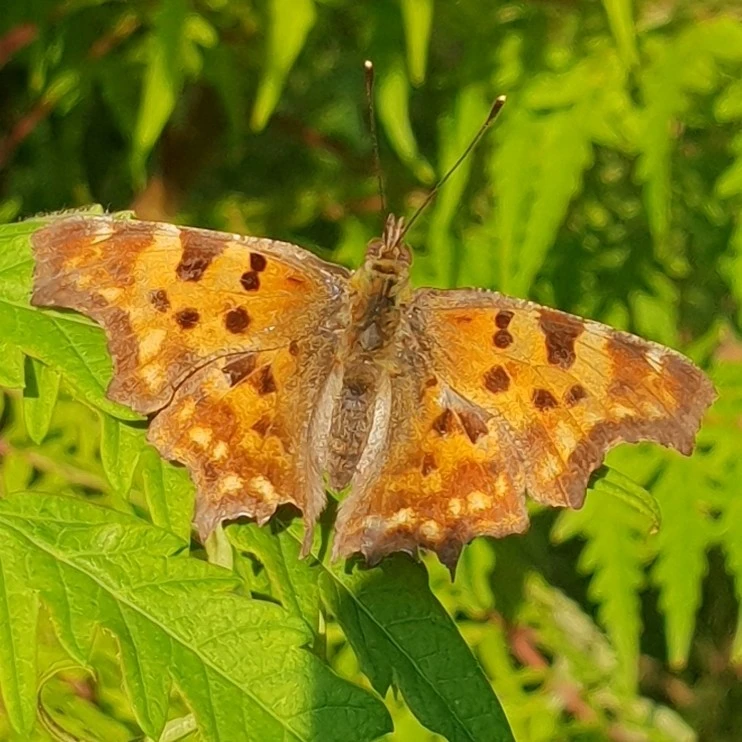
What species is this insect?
Polygonia c-album
